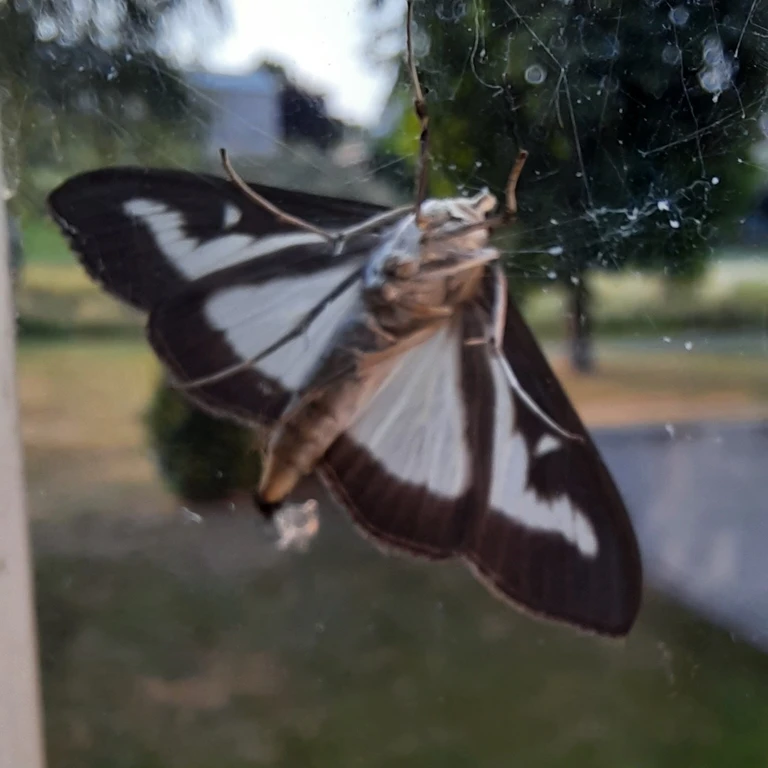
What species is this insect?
Cydalima perspectalis
